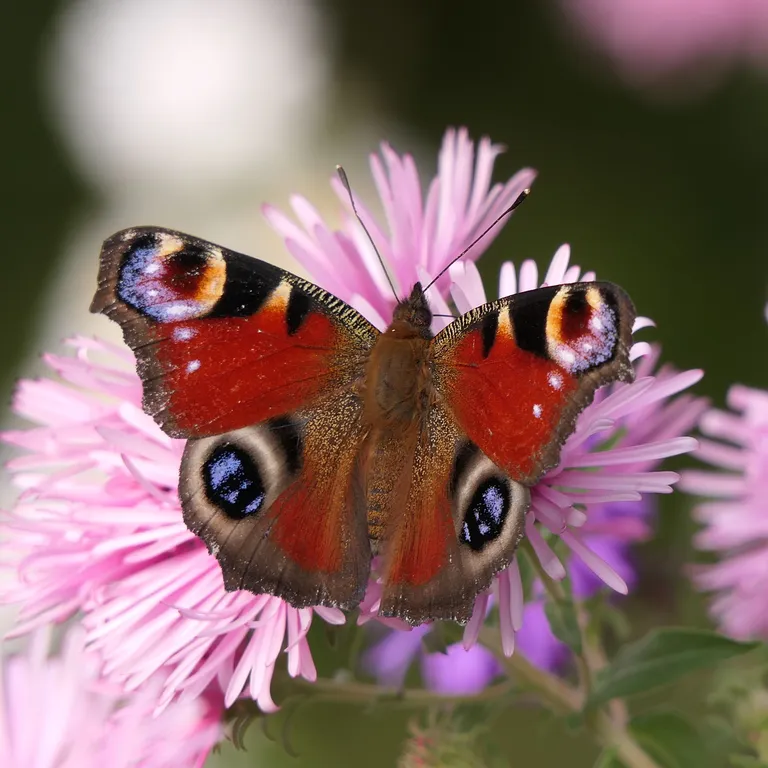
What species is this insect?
Aglais io
